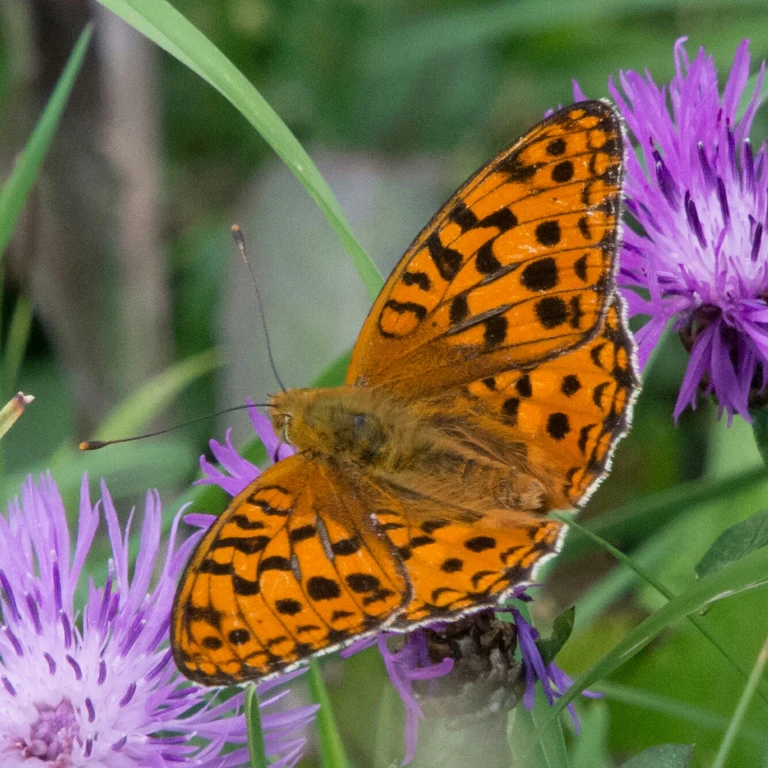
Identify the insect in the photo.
Fabriciana adippe
